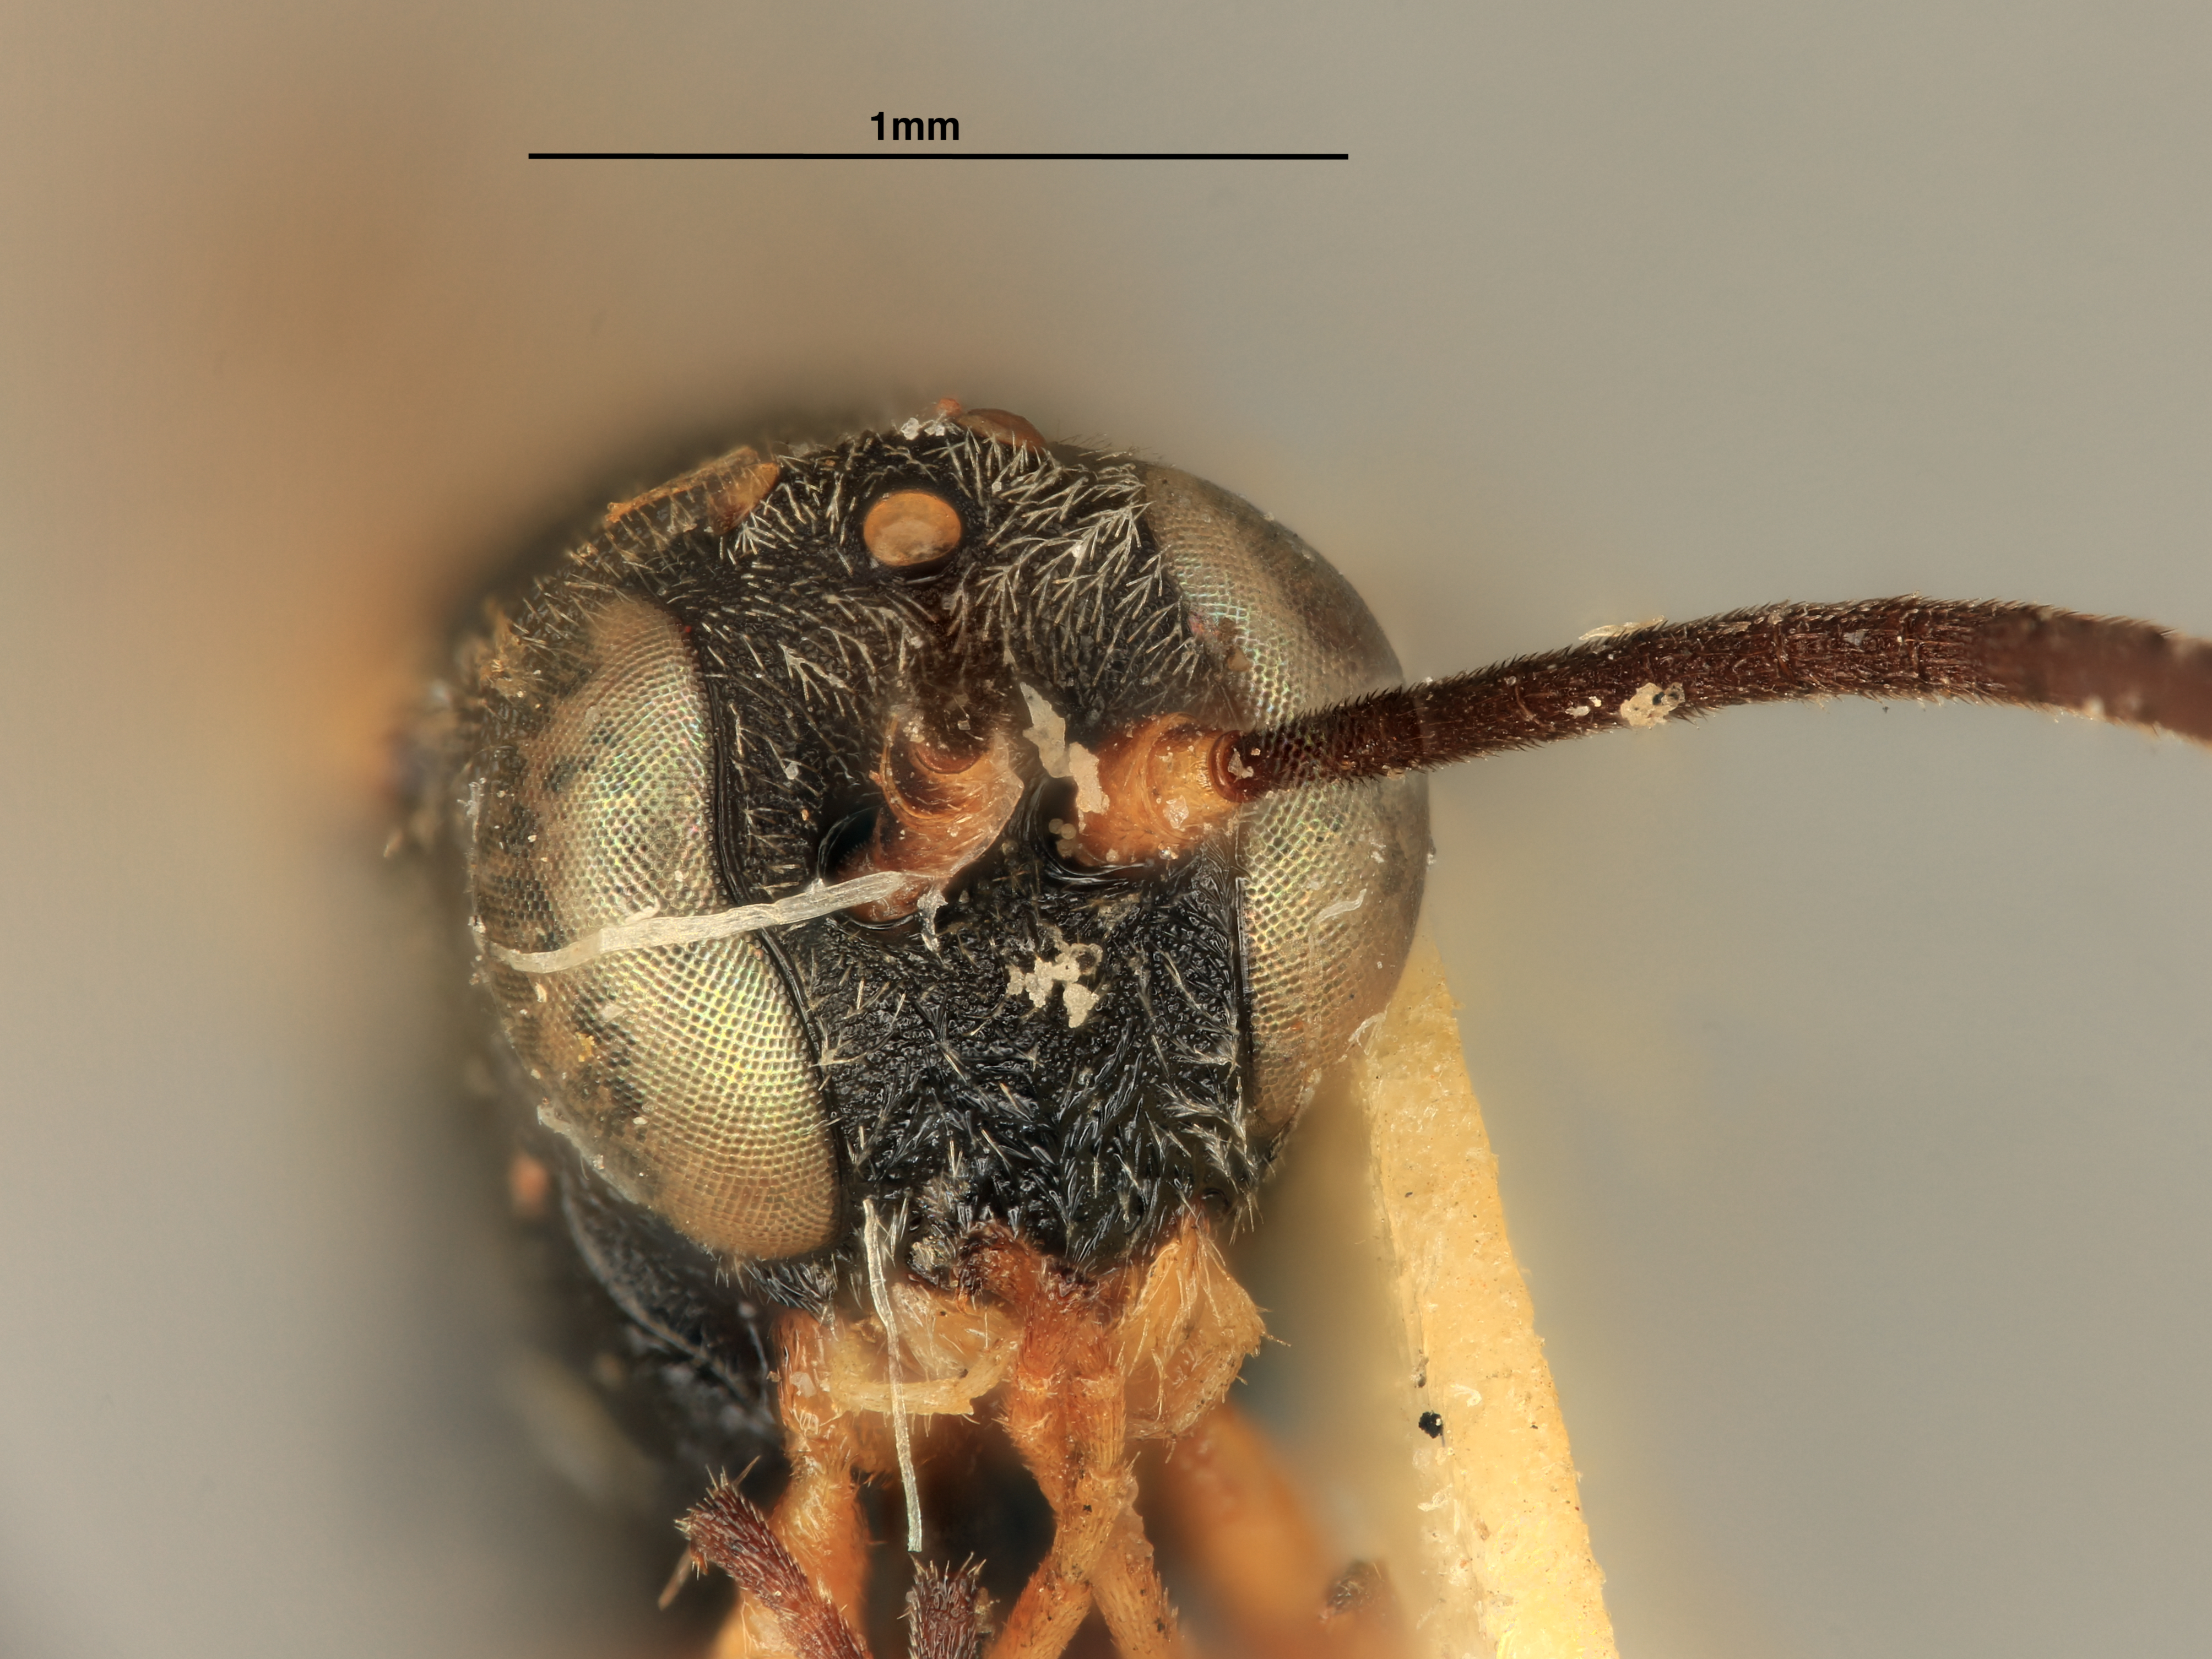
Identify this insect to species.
Casinaria scabriformis
